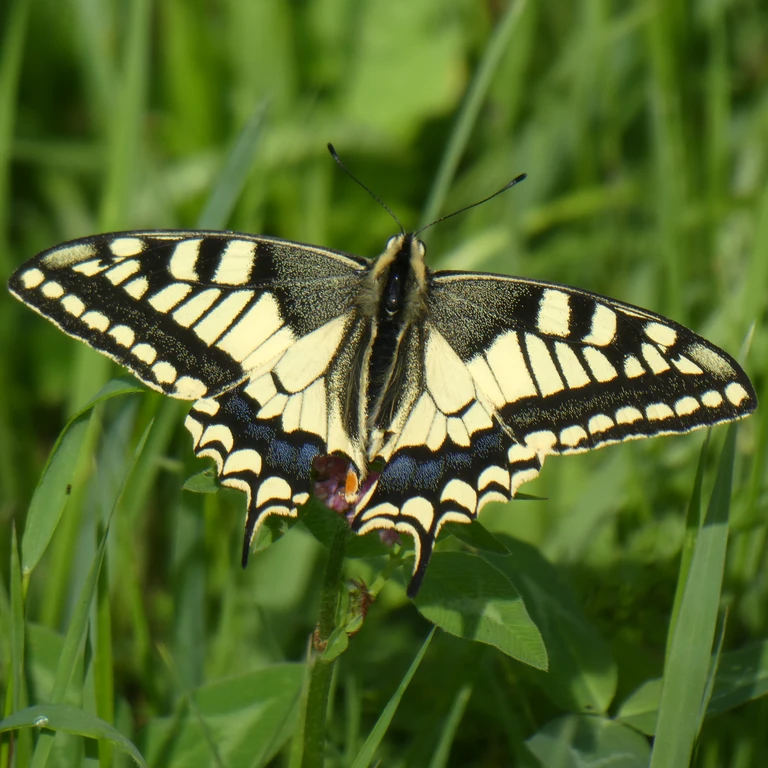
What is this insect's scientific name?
Papilio machaon
